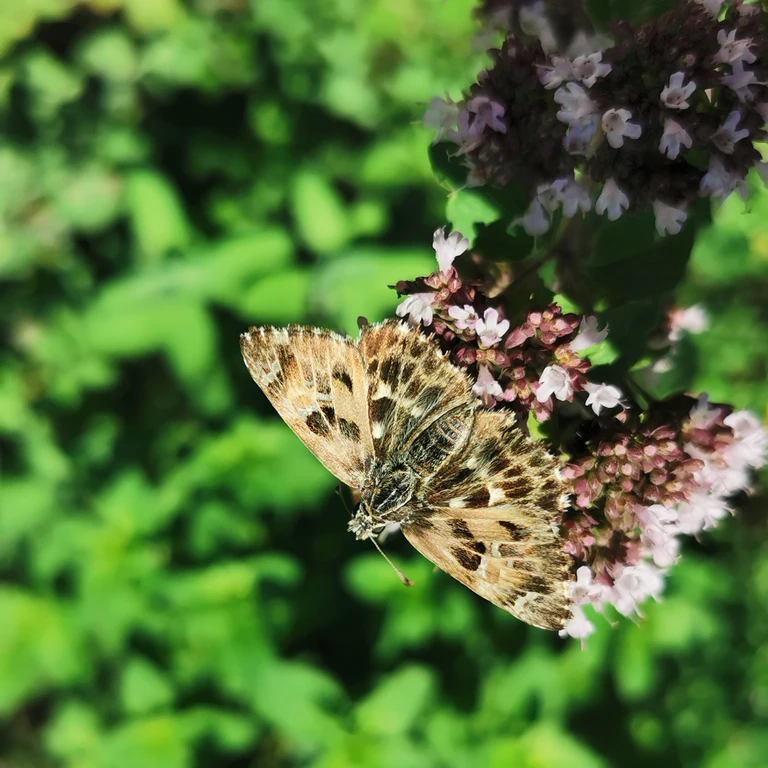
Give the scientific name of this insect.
Carcharodus alceae
